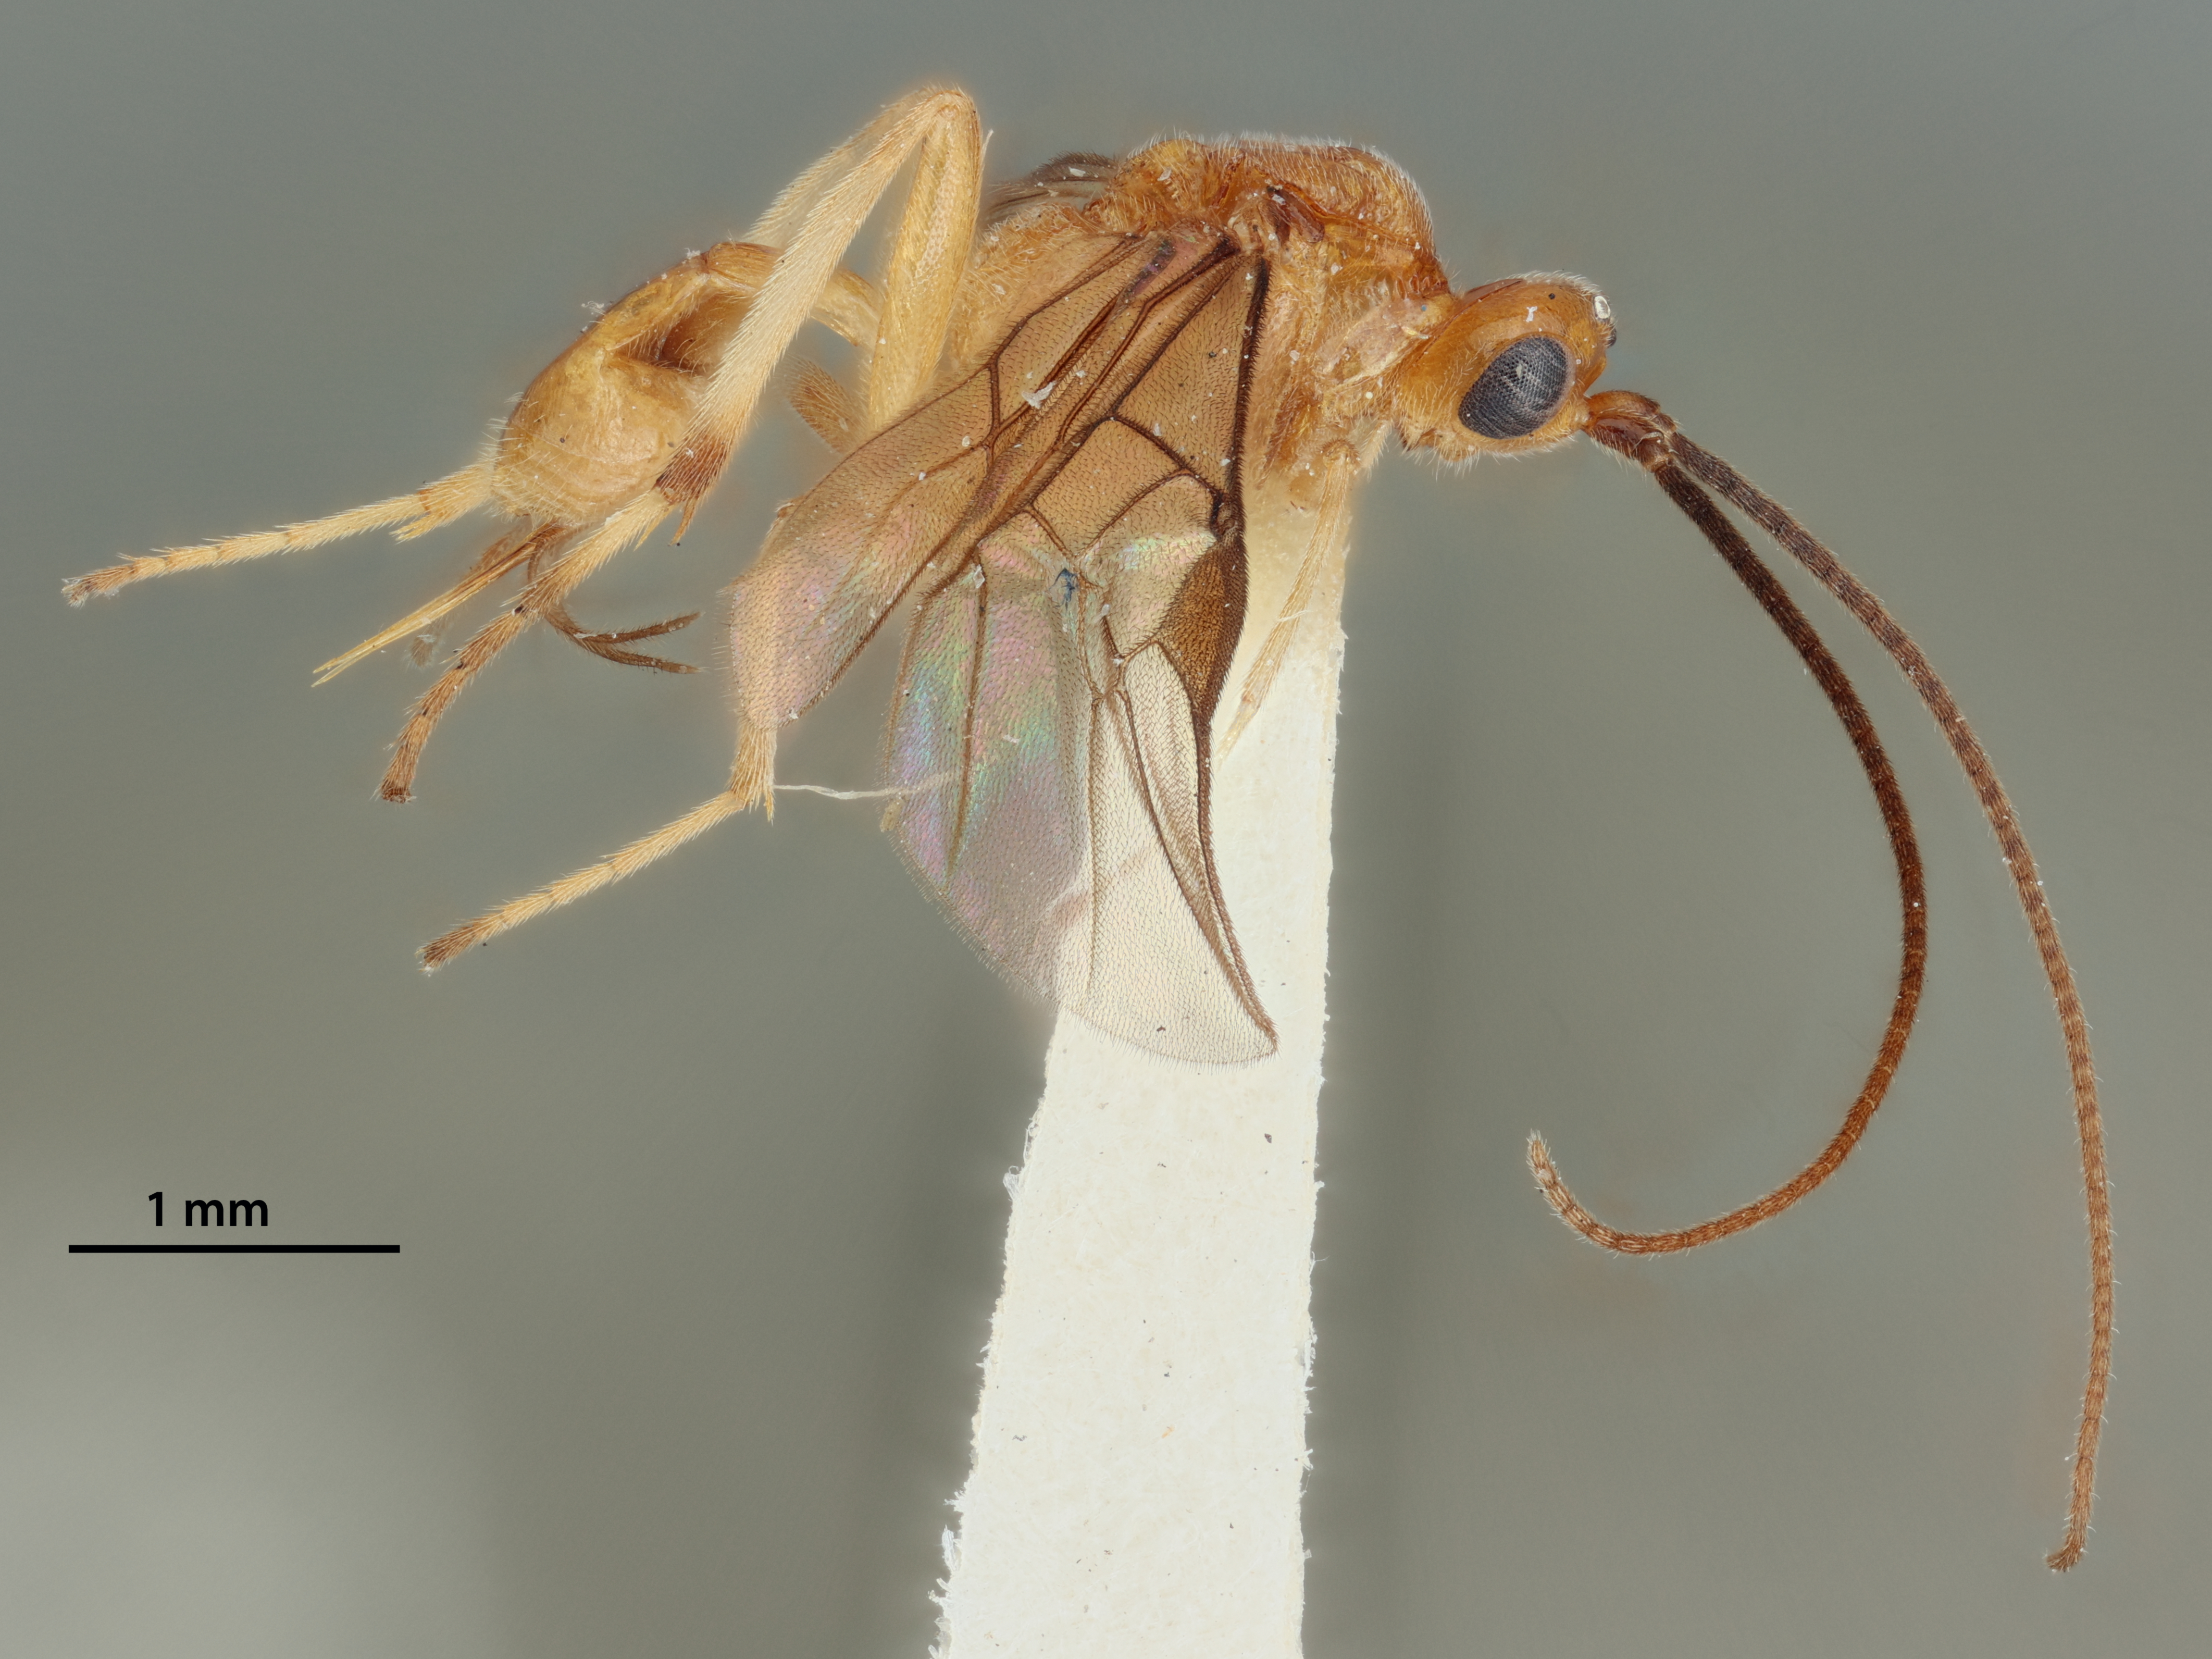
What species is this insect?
Meteorus congregatus
